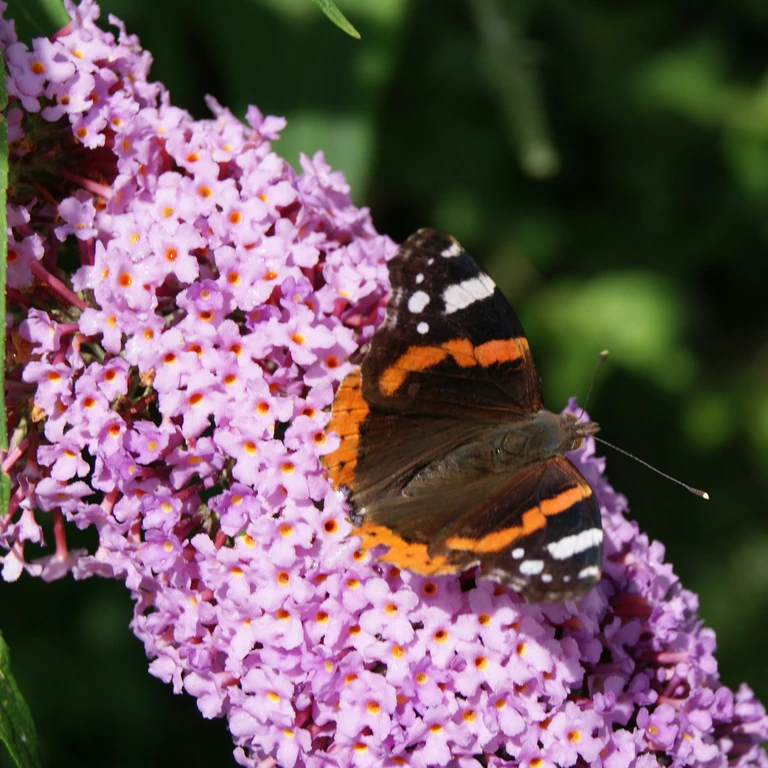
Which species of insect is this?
Vanessa atalanta
